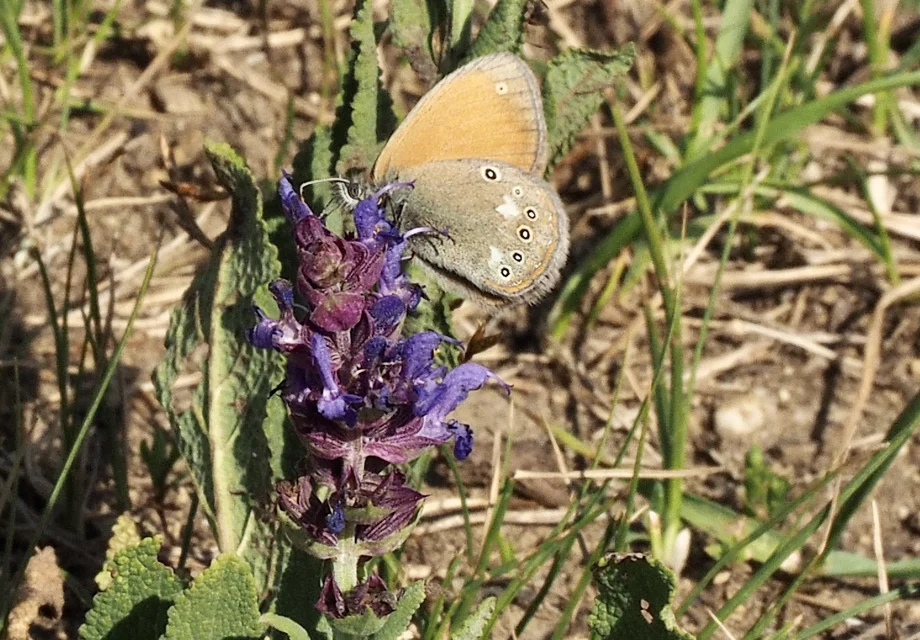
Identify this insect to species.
Coenonympha glycerion (also Coenonympha iphis)
